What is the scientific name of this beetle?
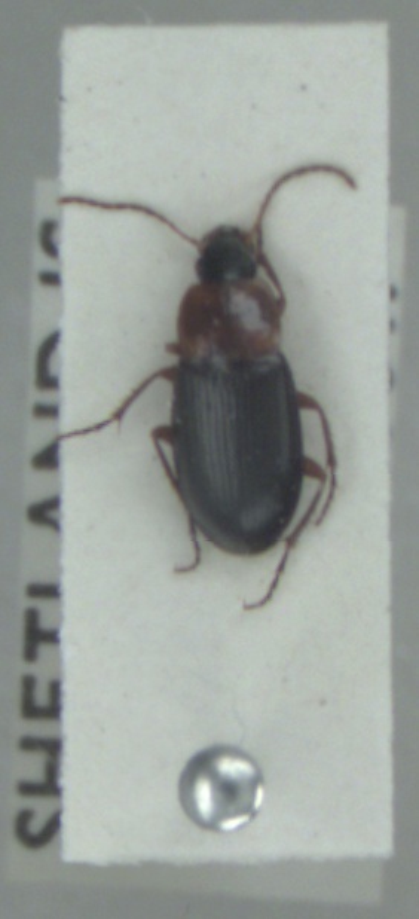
Calathus melanocephalus
